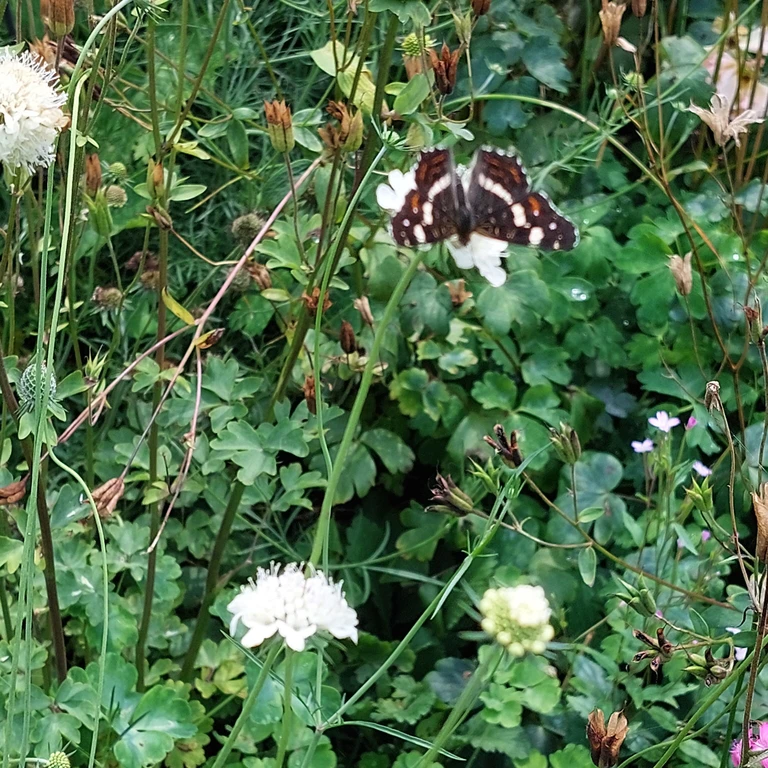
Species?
Araschnia levana
